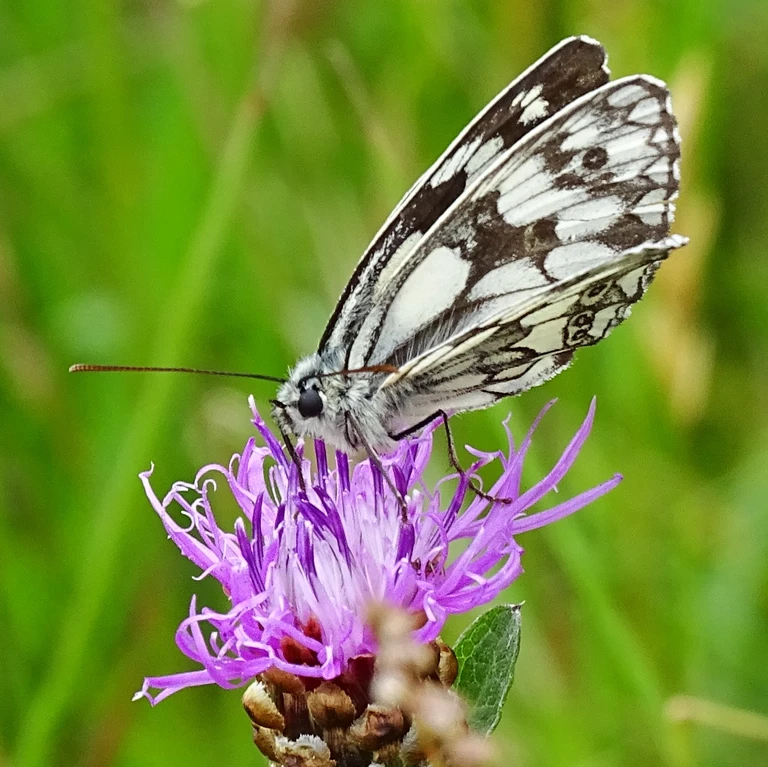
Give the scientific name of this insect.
Melanargia galathea
